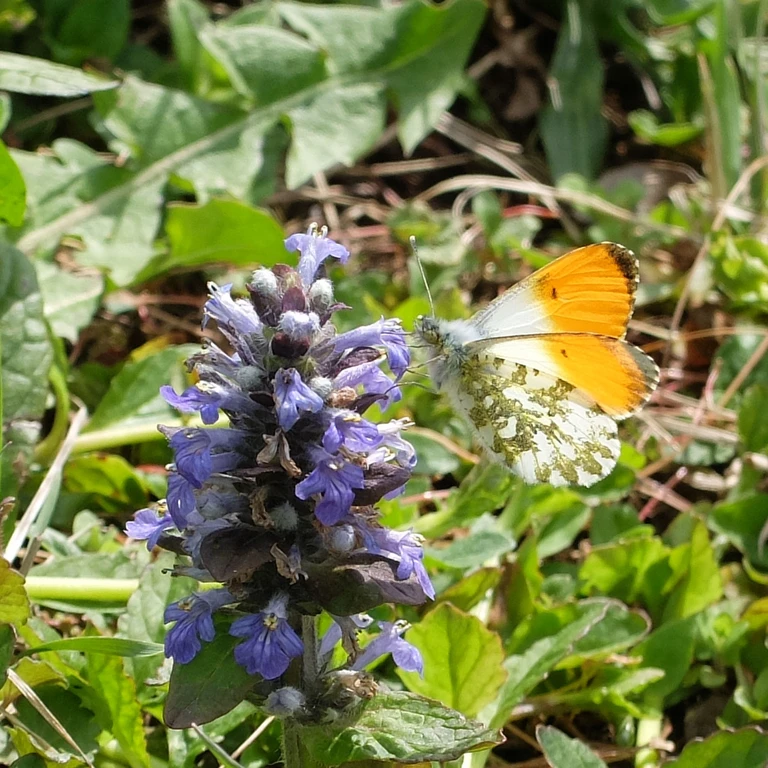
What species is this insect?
Anthocharis cardamines
